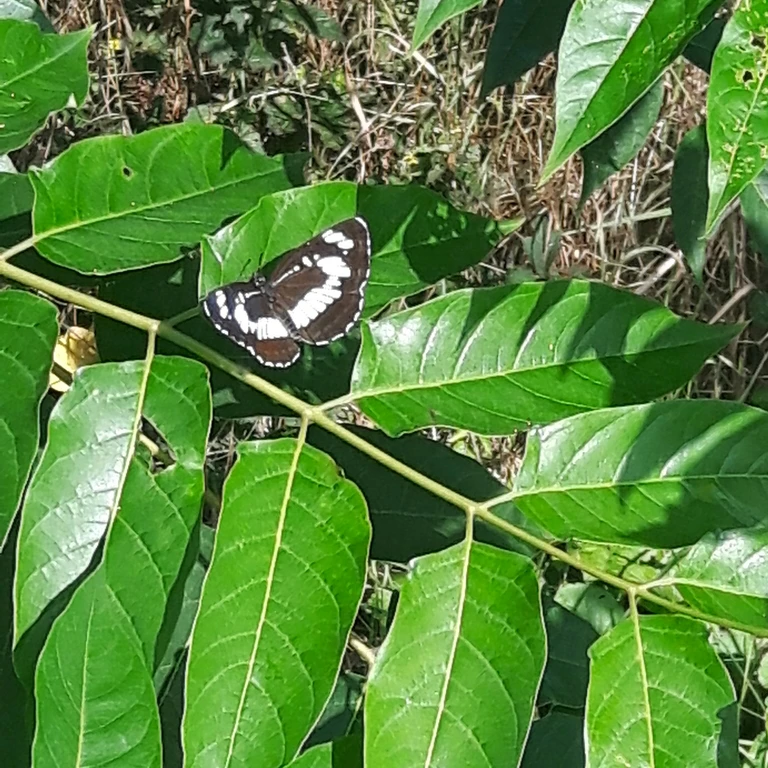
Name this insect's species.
Neptis rivularis
